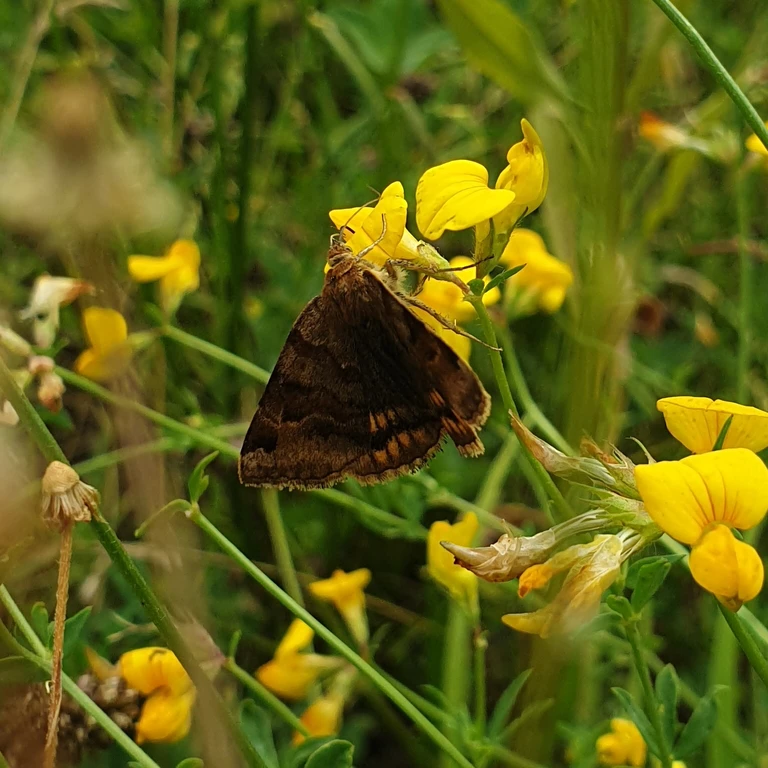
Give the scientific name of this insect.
Euclidia glyphica
